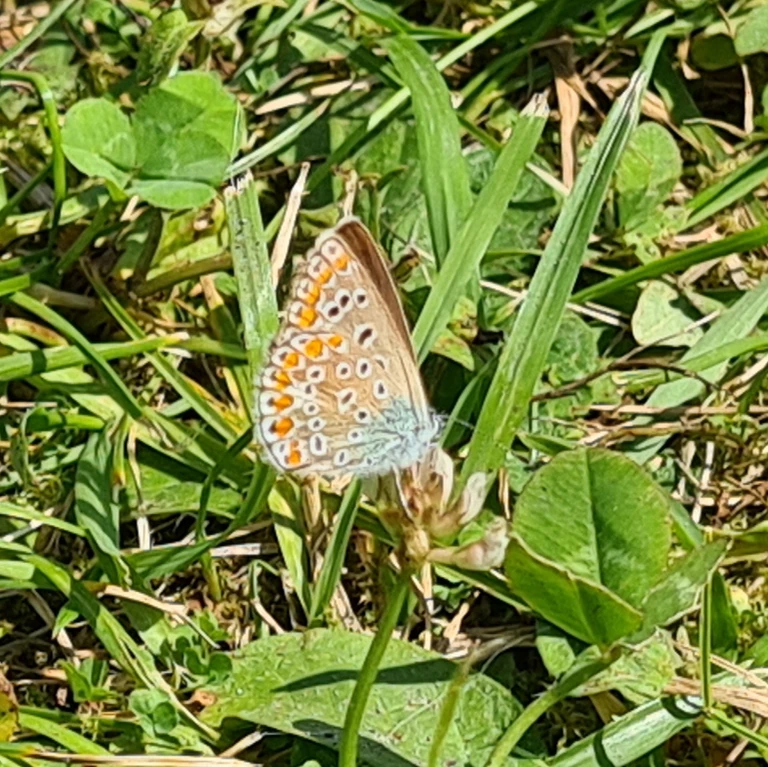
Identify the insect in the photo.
Polyommatus icarus
